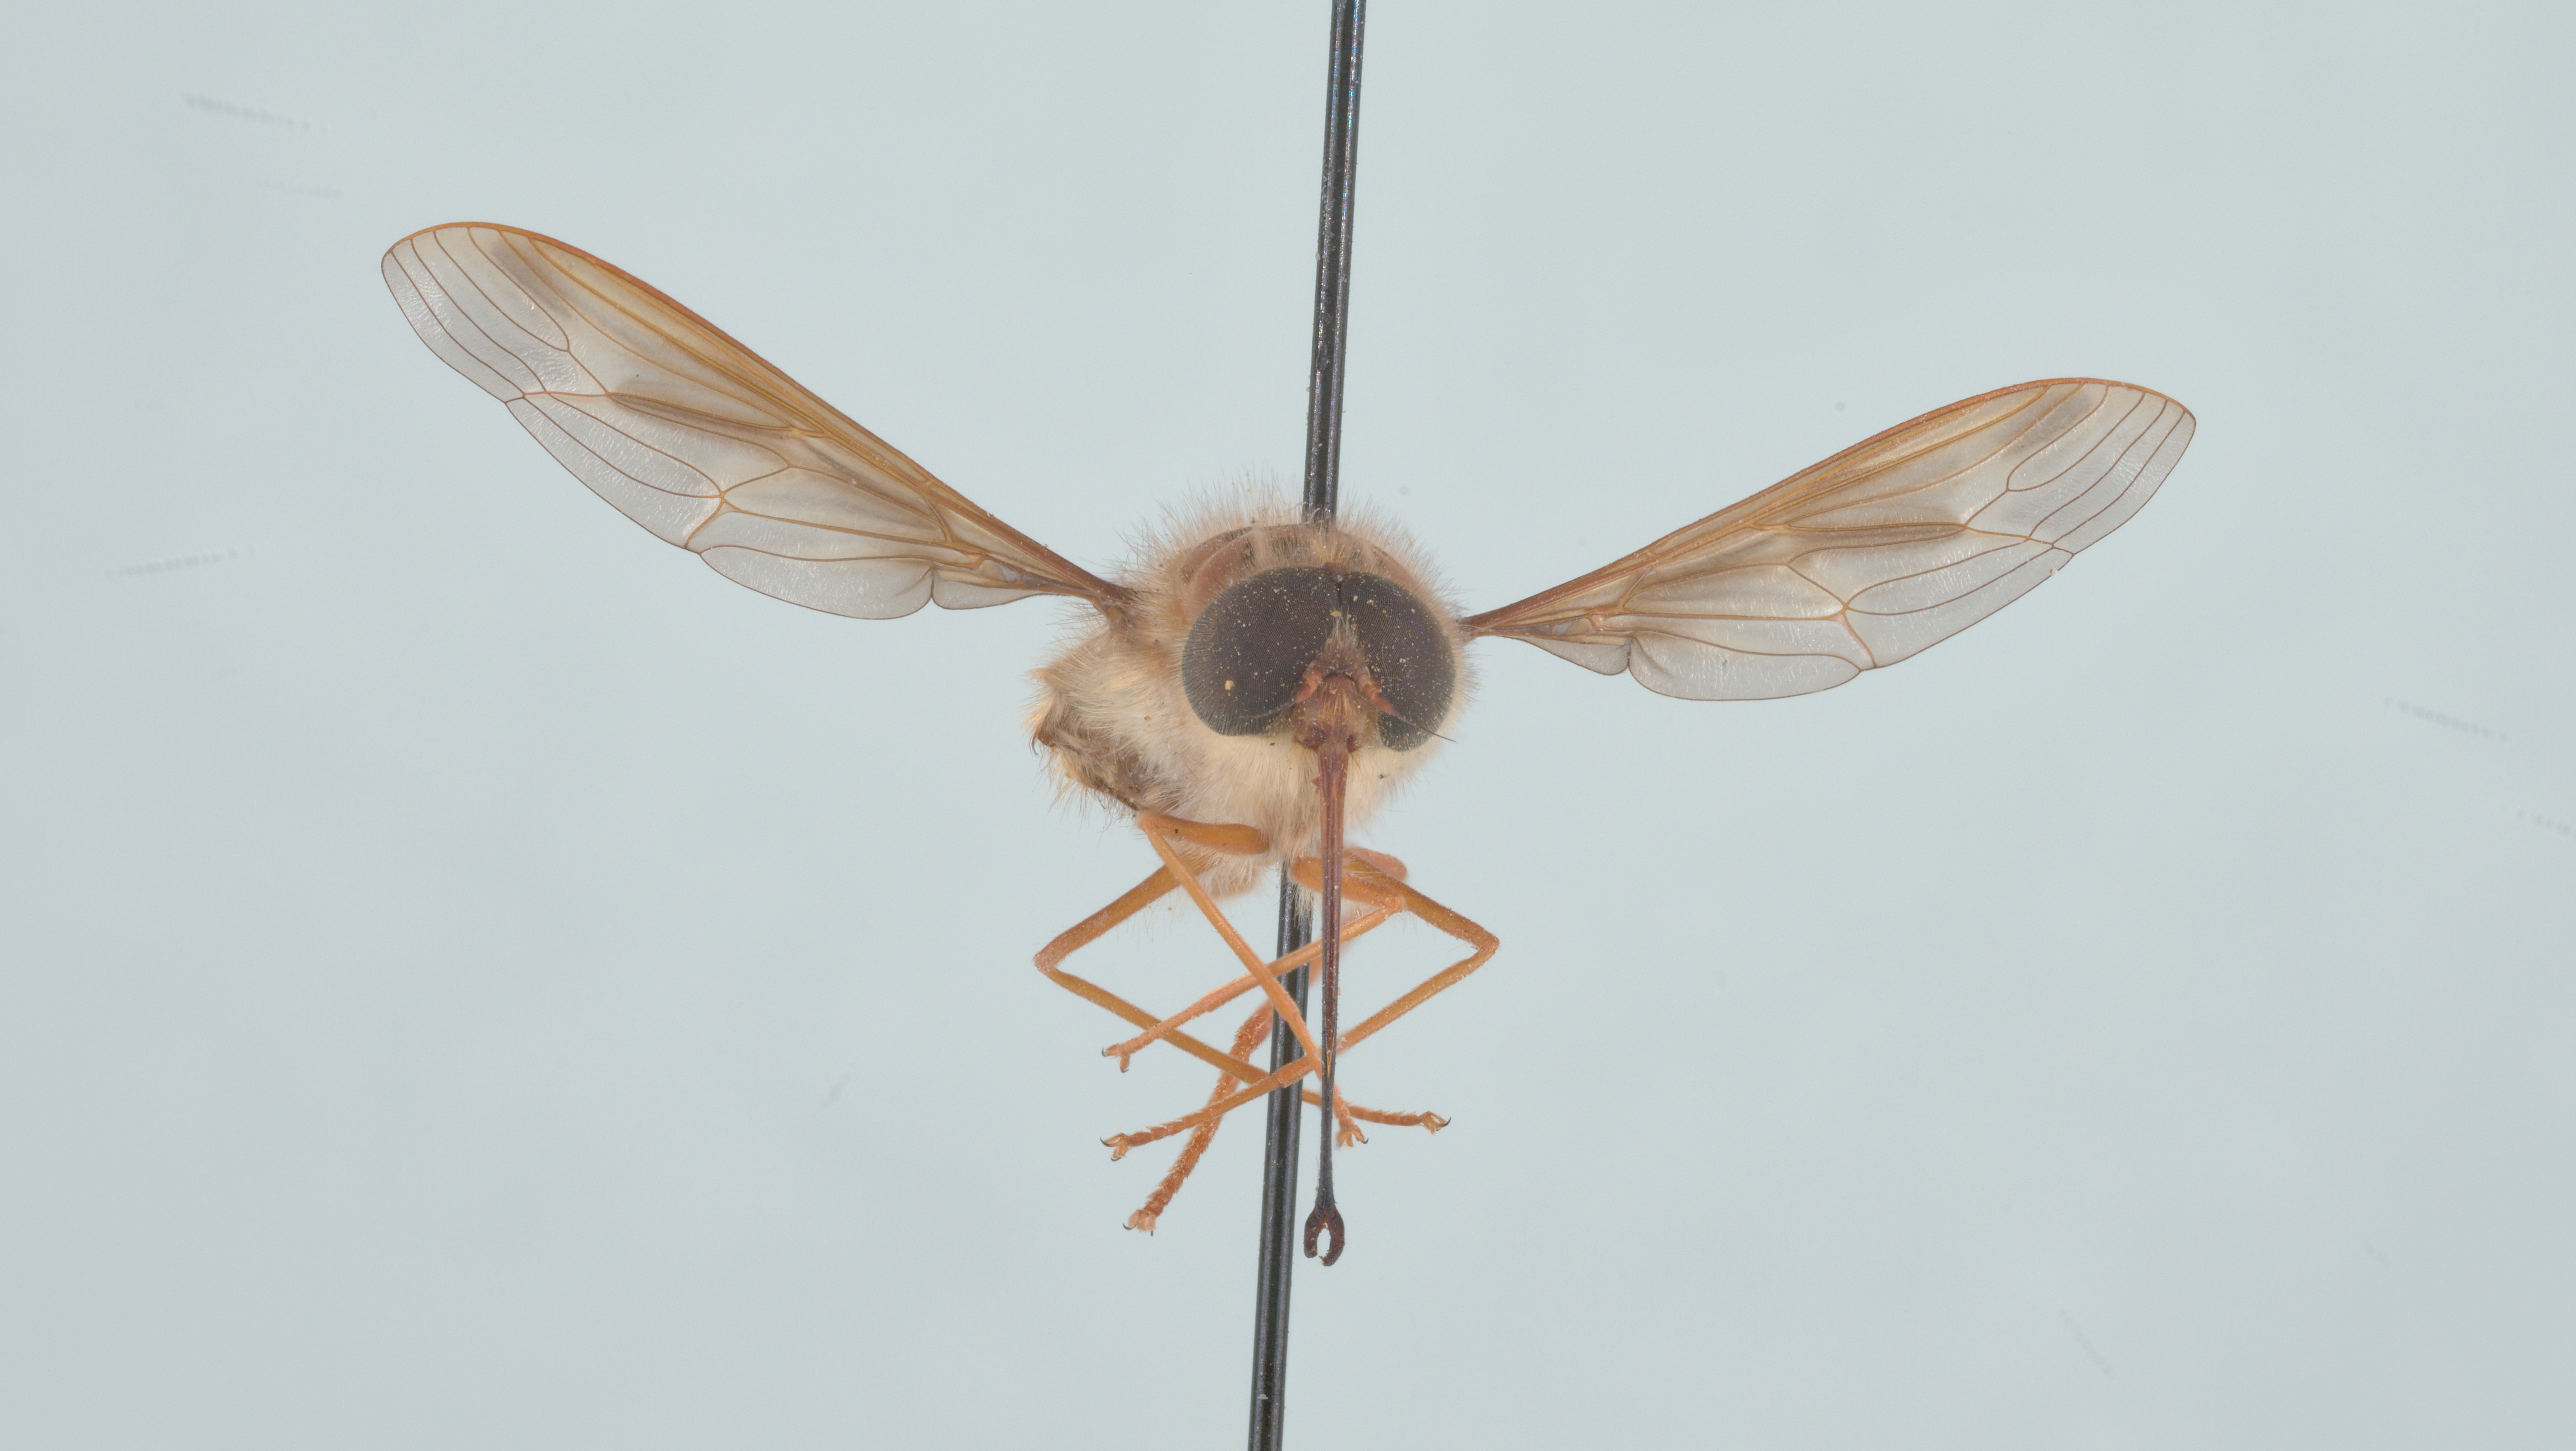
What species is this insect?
Hirmoneura nubipennis (also Trichophthalma nubipennis)
